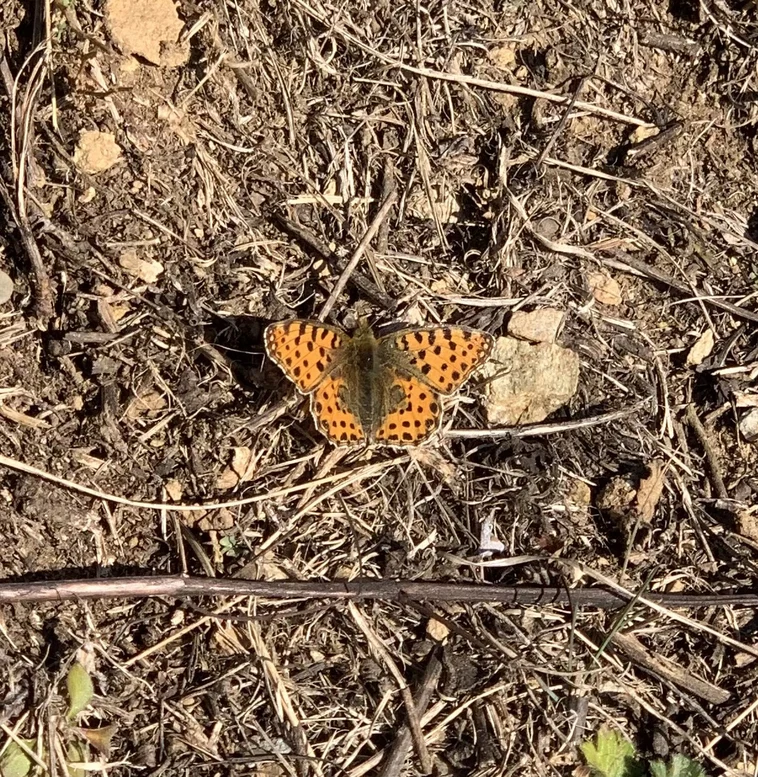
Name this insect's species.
Issoria lathonia
